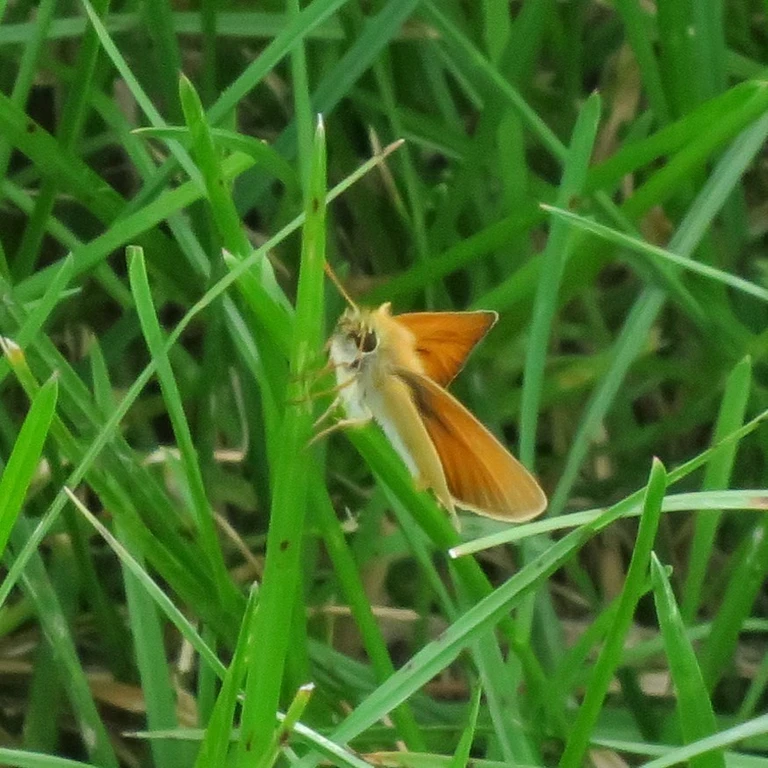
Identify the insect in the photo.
Thymelicus lineola
